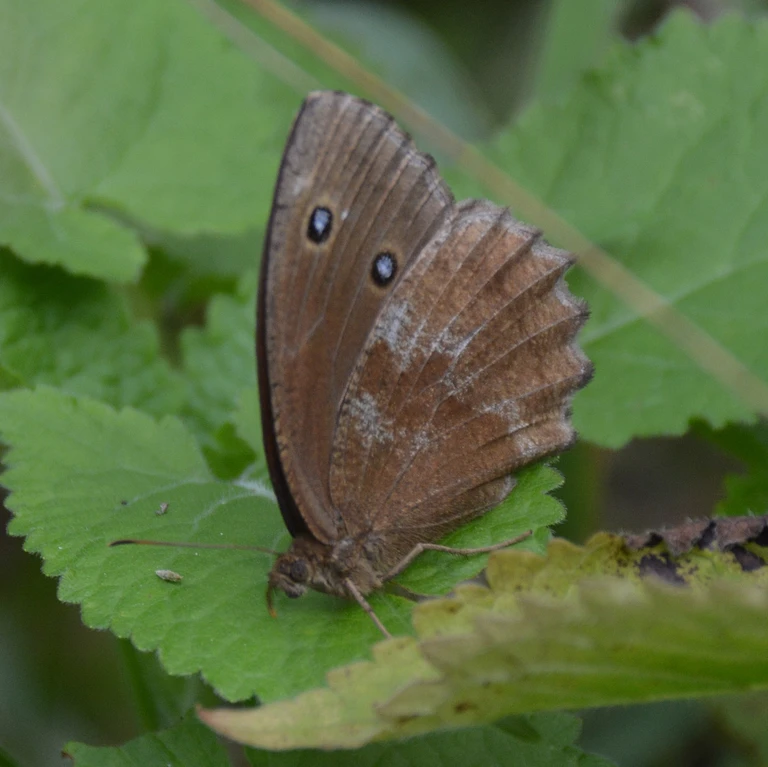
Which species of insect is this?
Minois dryas
